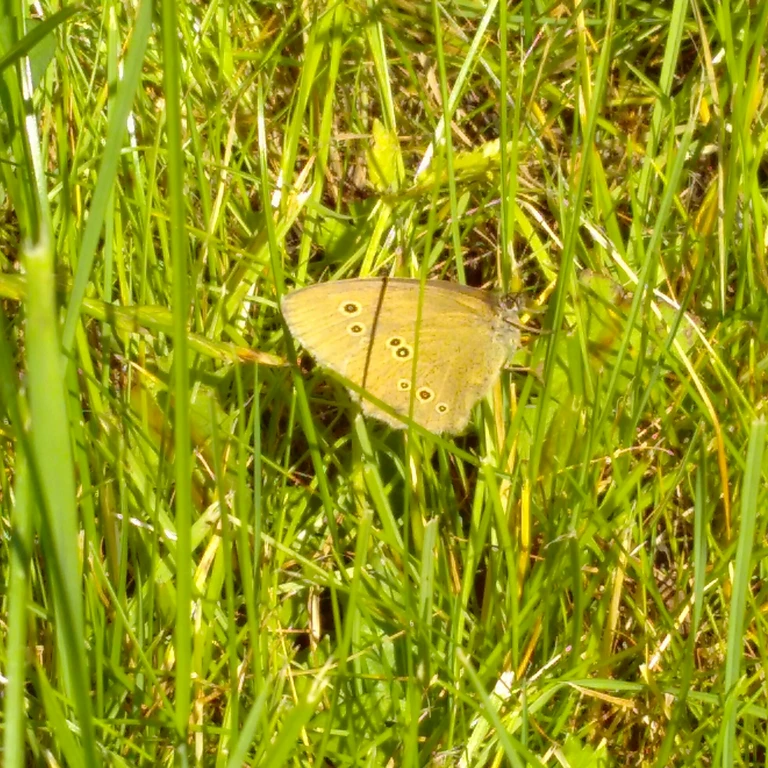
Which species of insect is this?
Aphantopus hyperantus
